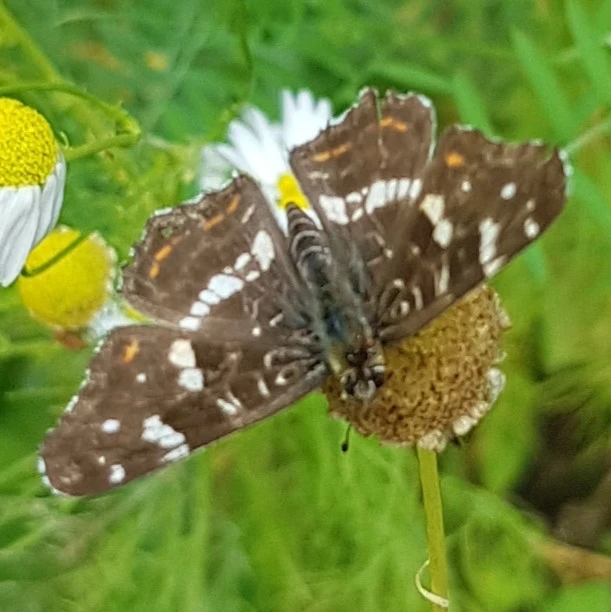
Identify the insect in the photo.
Araschnia levana
